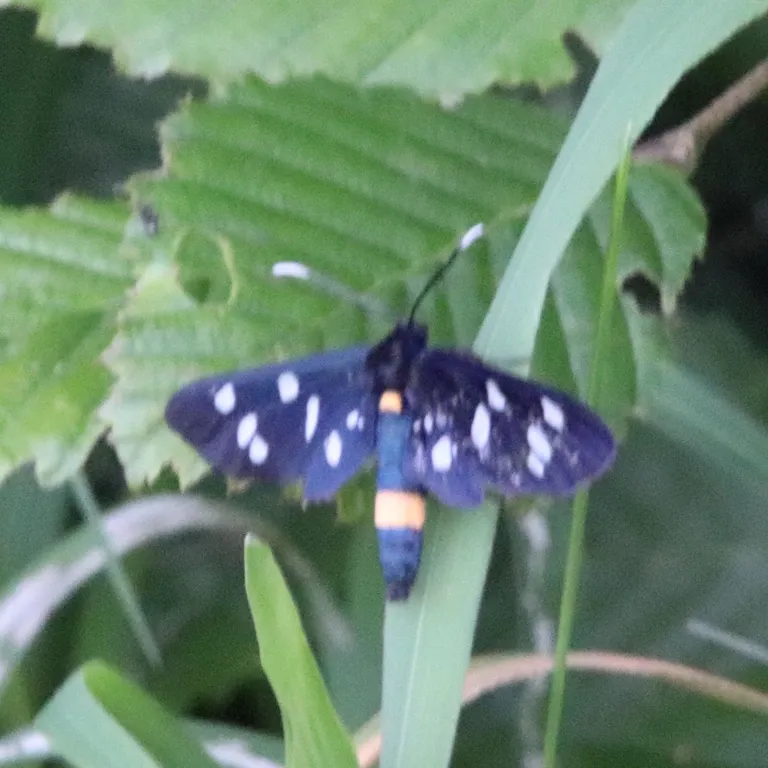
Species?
Amata phegea
